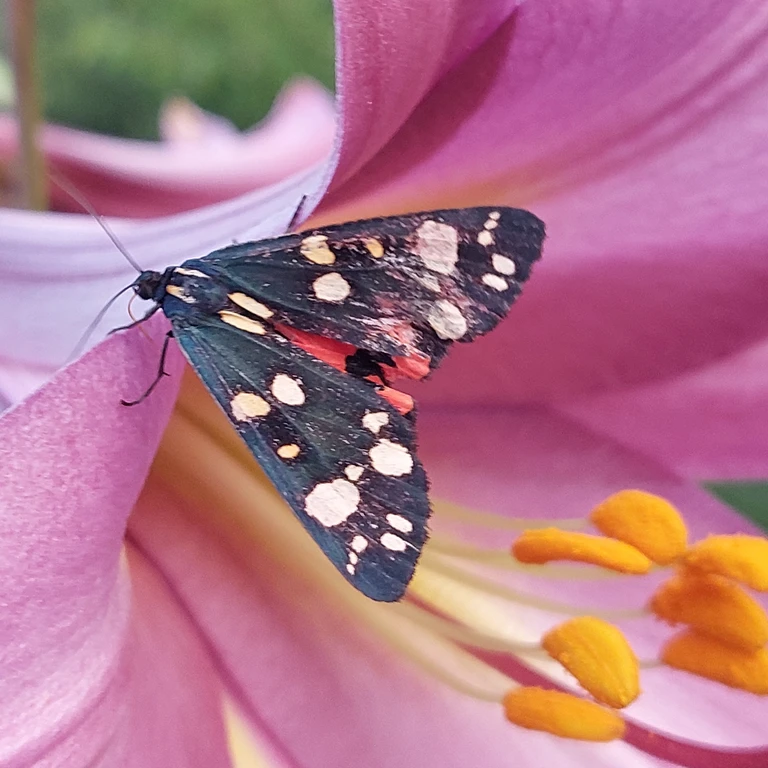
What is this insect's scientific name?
Callimorpha dominula
